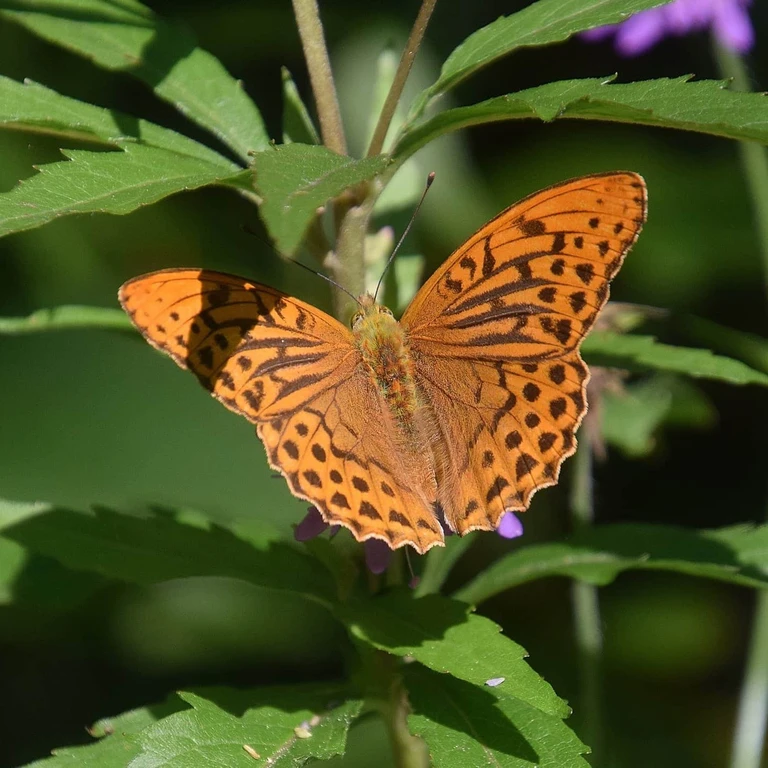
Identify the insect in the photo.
Argynnis paphia
